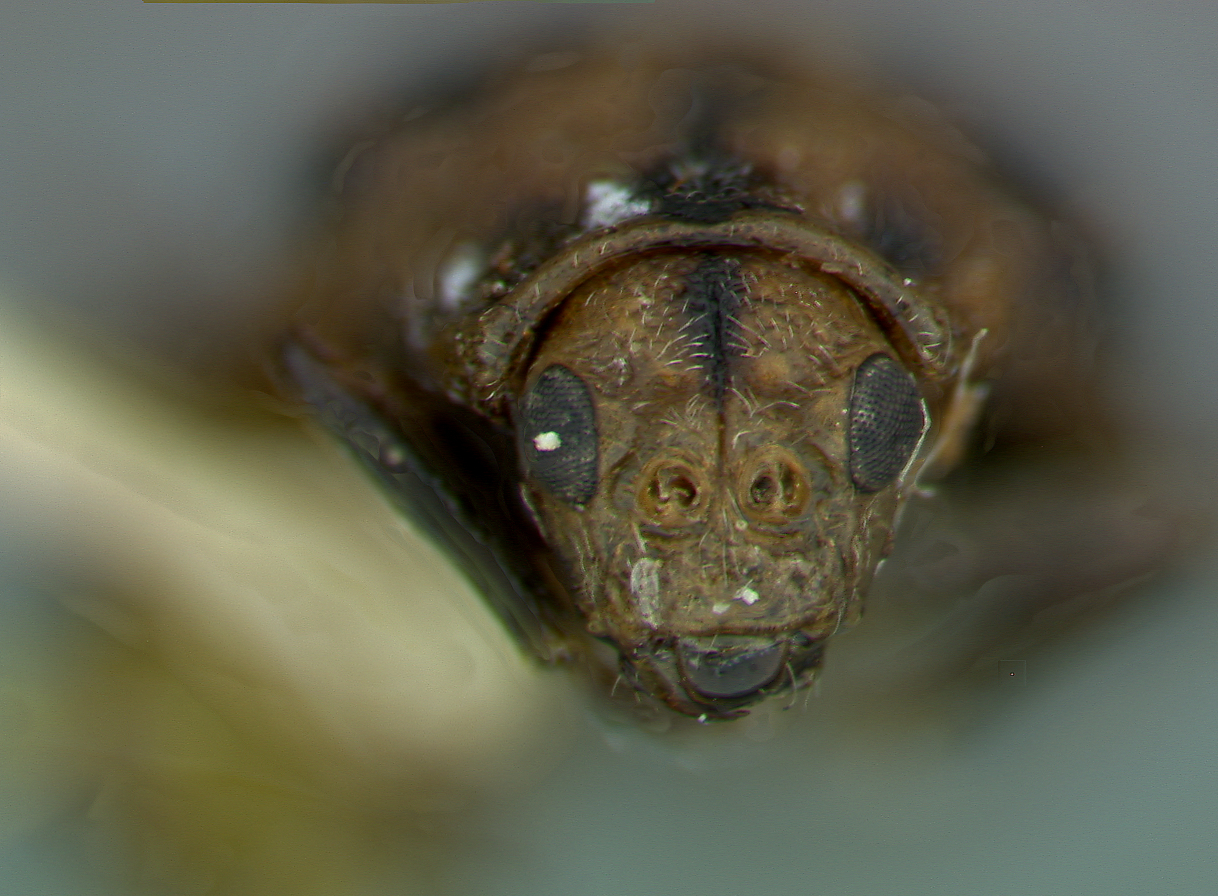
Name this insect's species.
Ophraella macrovittata
